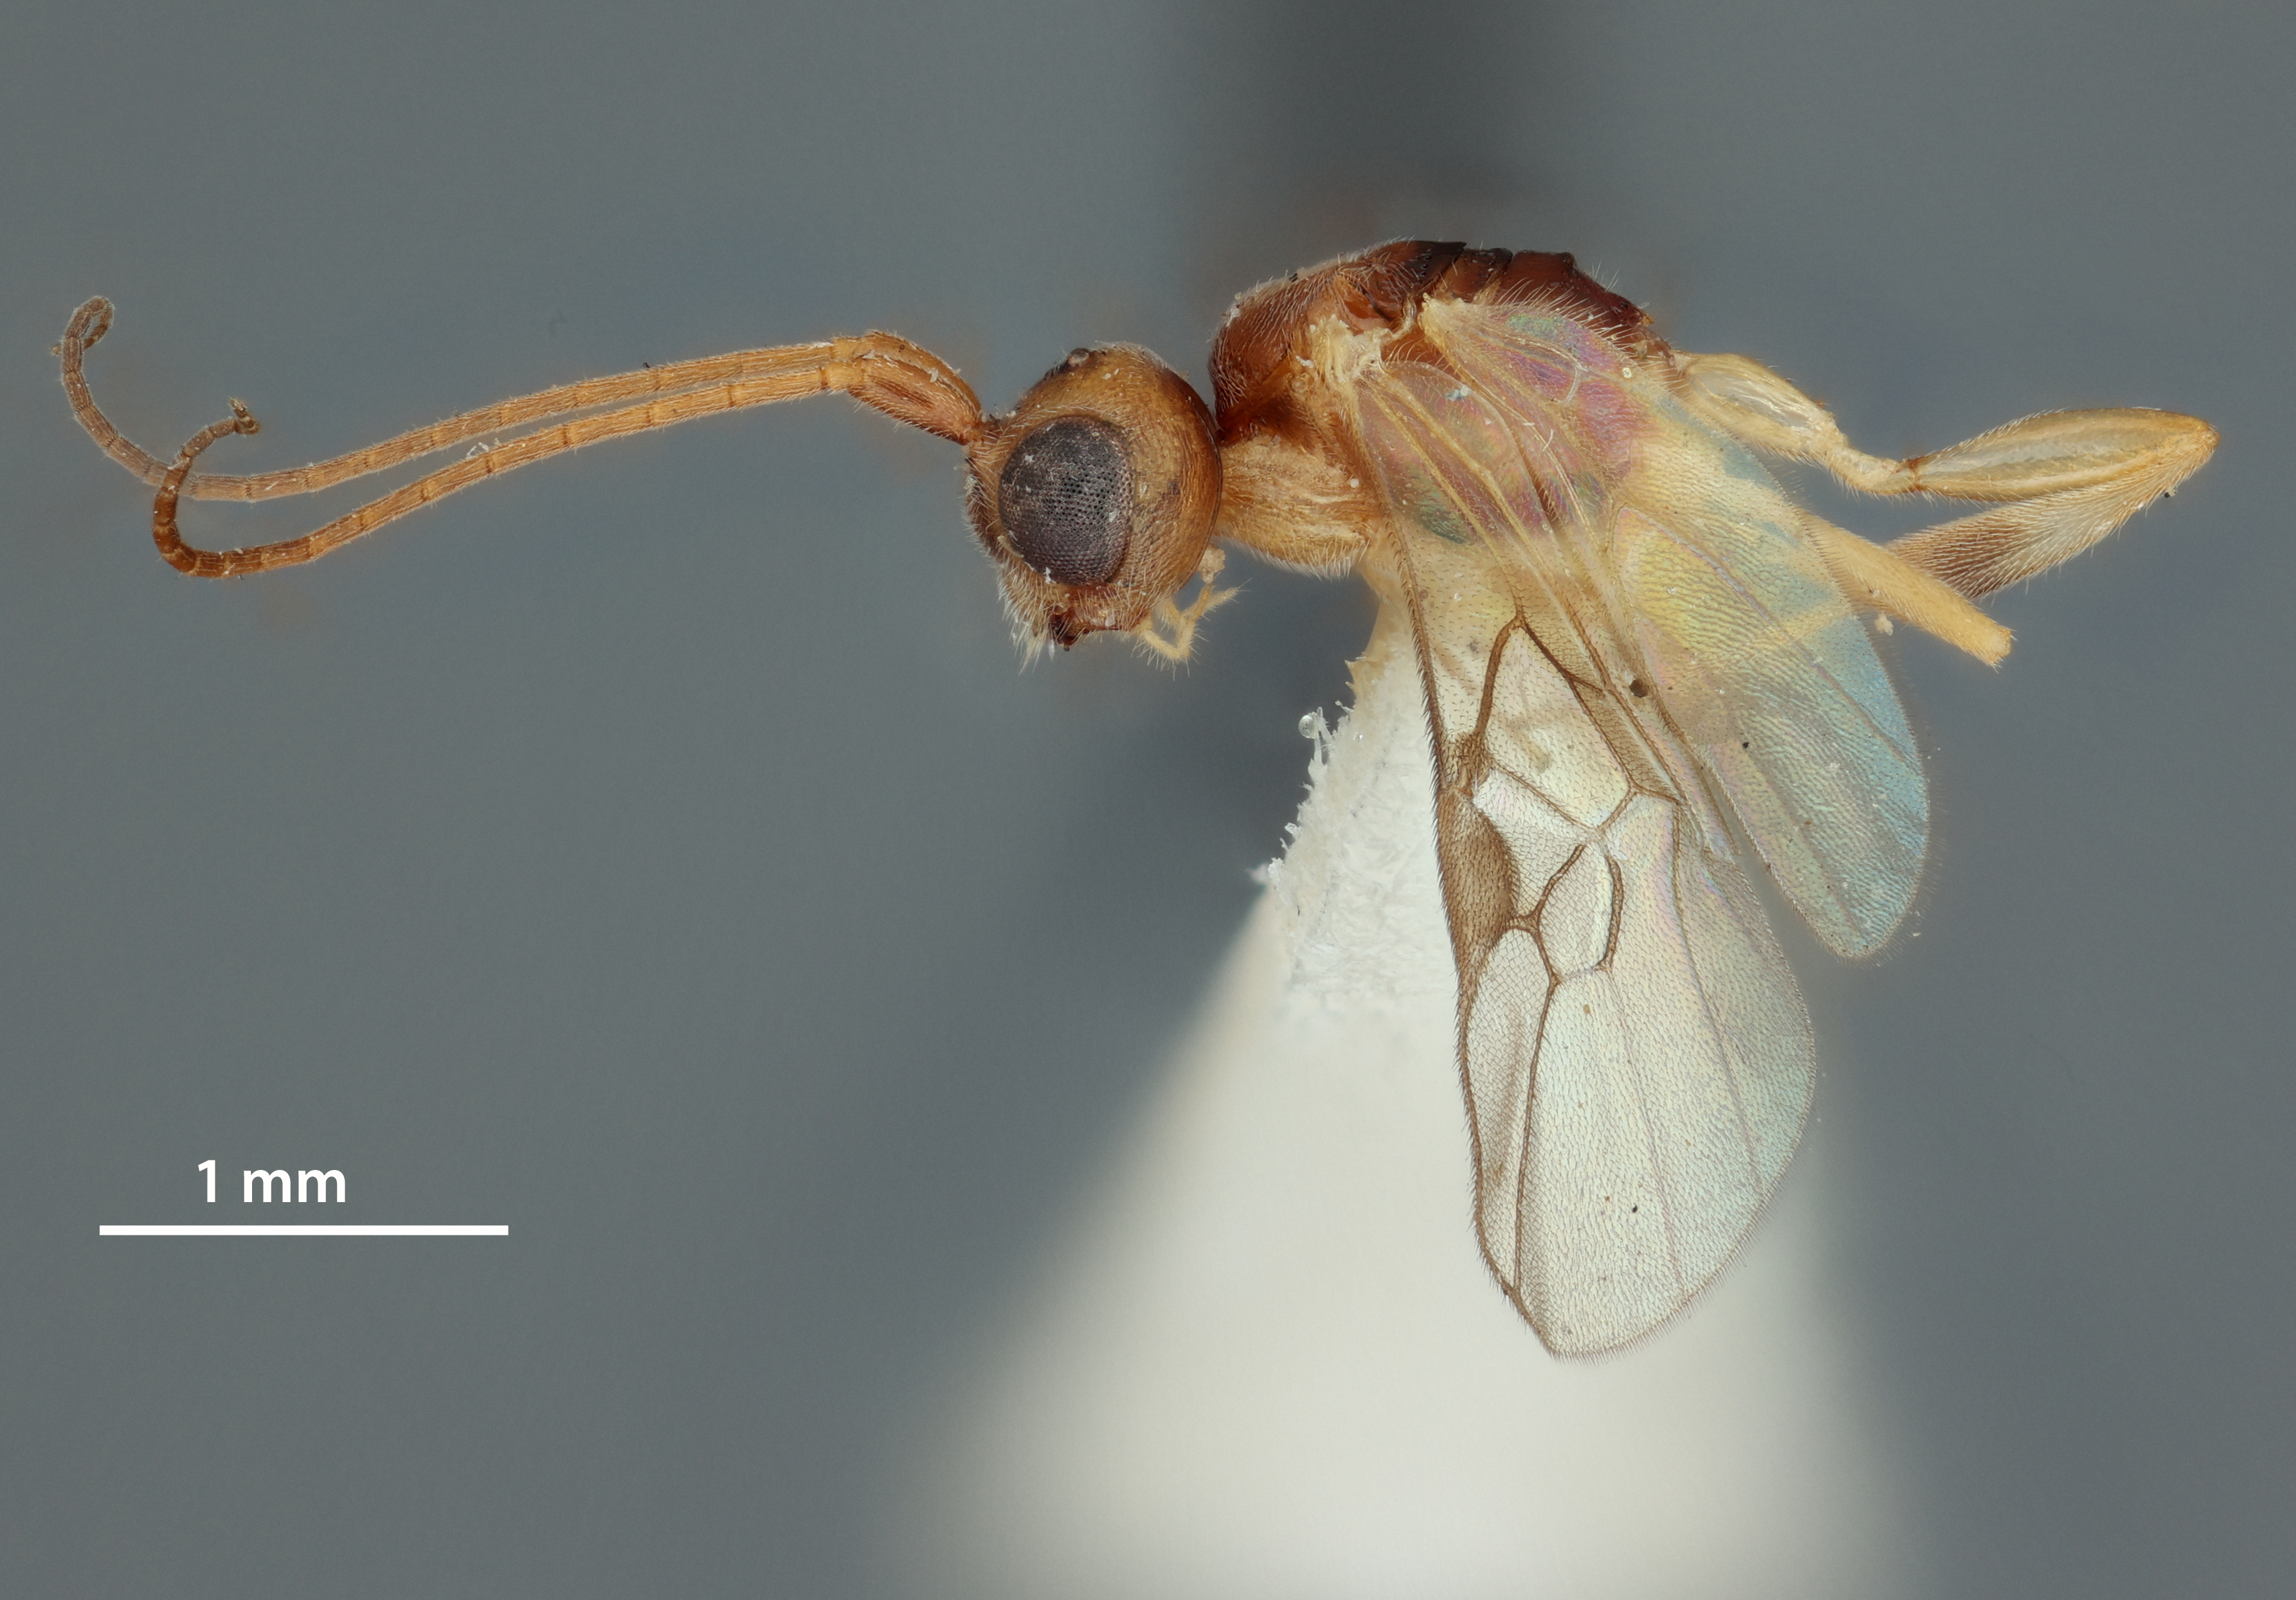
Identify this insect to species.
Phanerotoma crabbi
